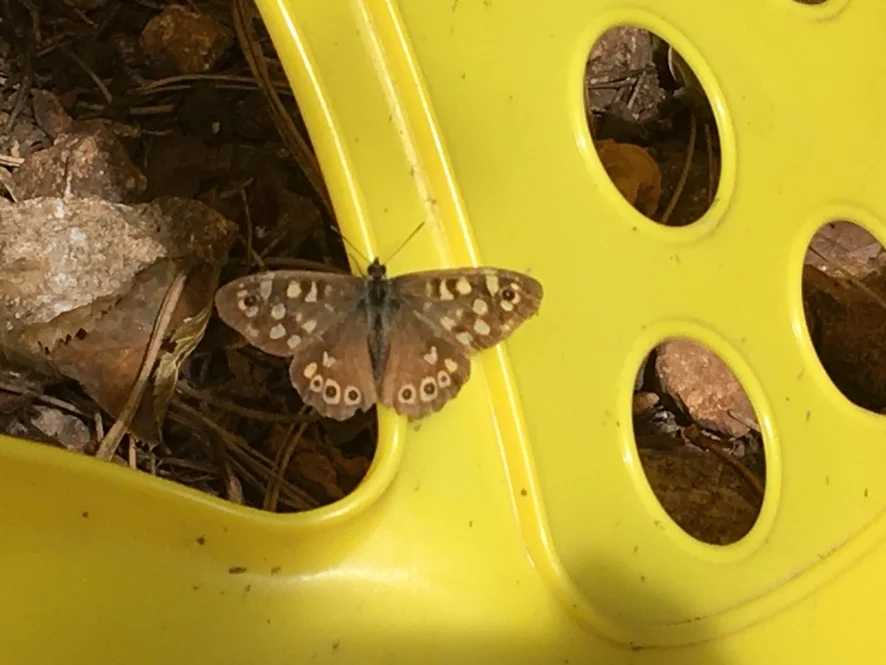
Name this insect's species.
Pararge aegeria
